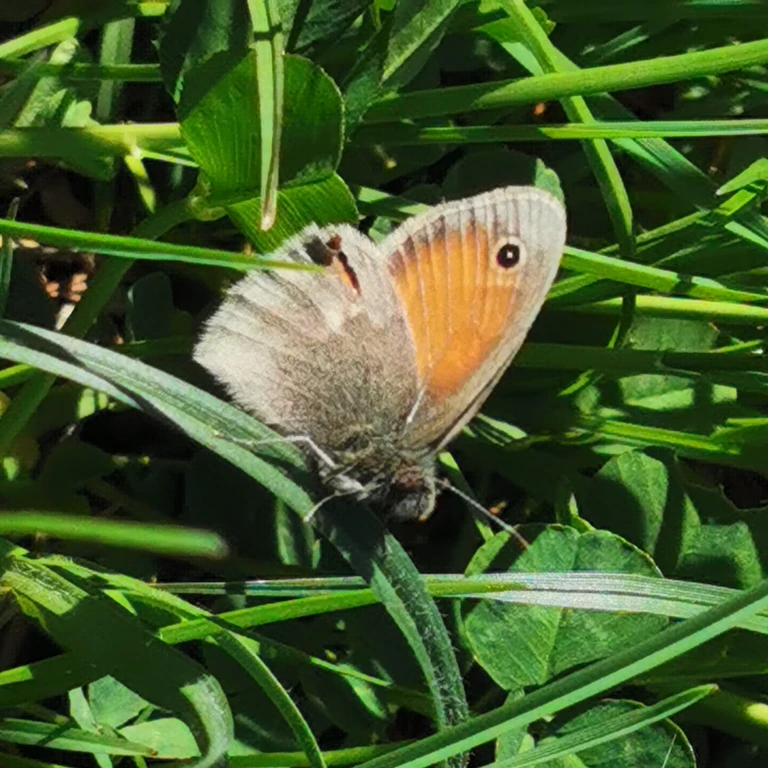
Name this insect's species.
Coenonympha pamphilus
